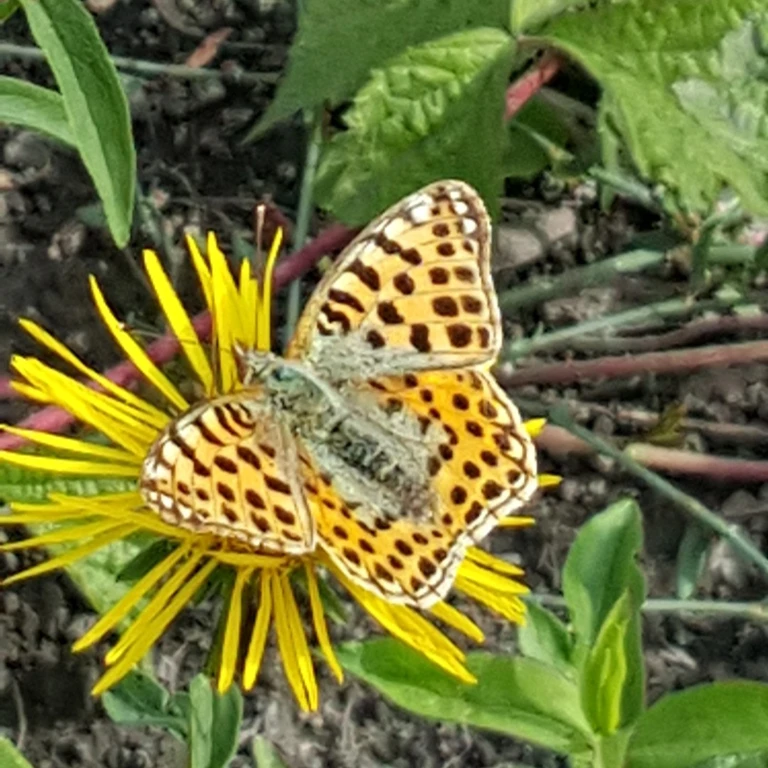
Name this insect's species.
Issoria lathonia
